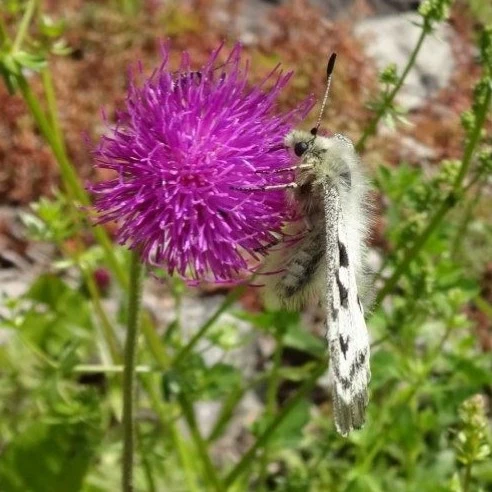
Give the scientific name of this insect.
Parnassius apollo
